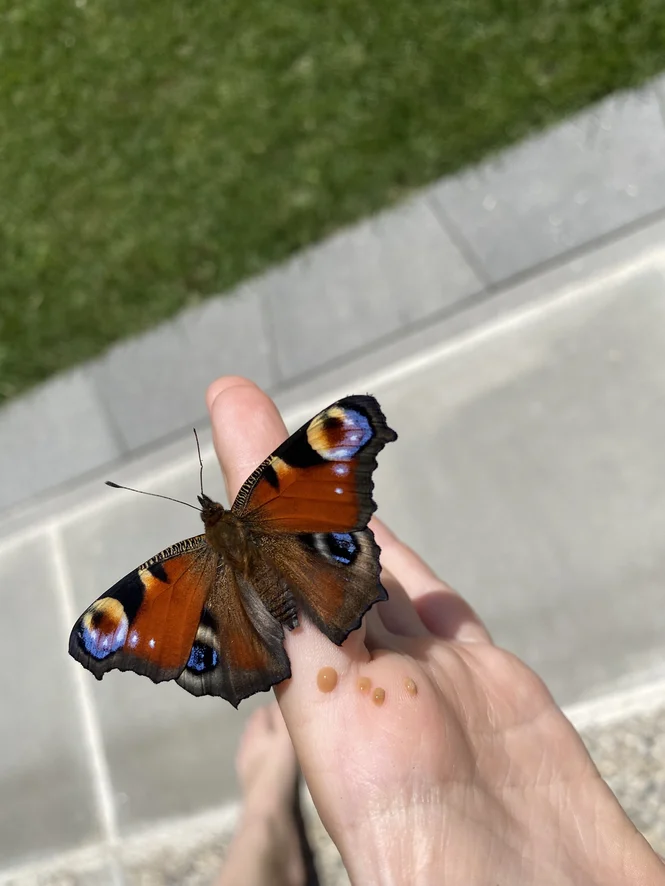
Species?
Aglais io
